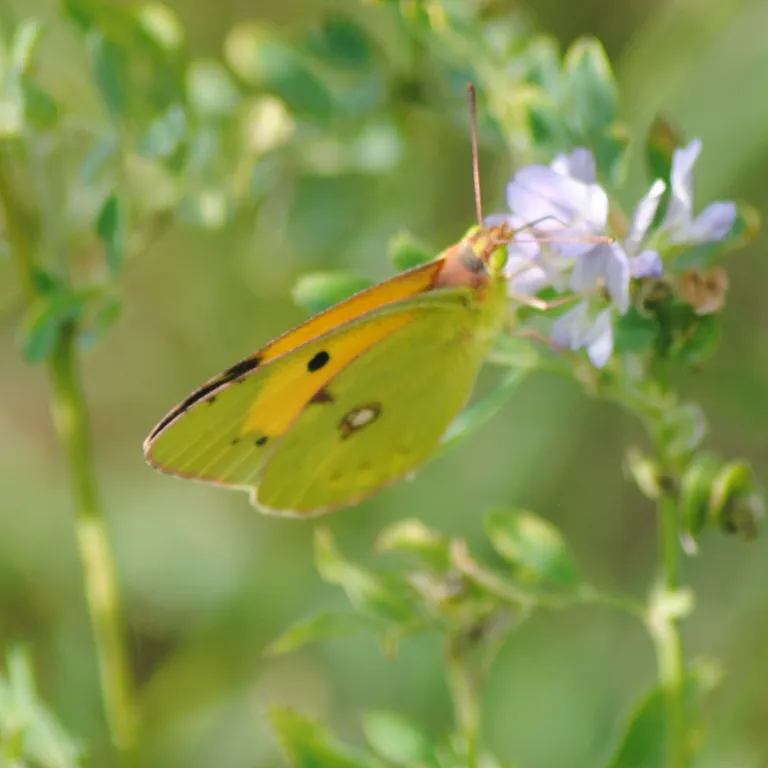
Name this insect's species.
Colias croceus
